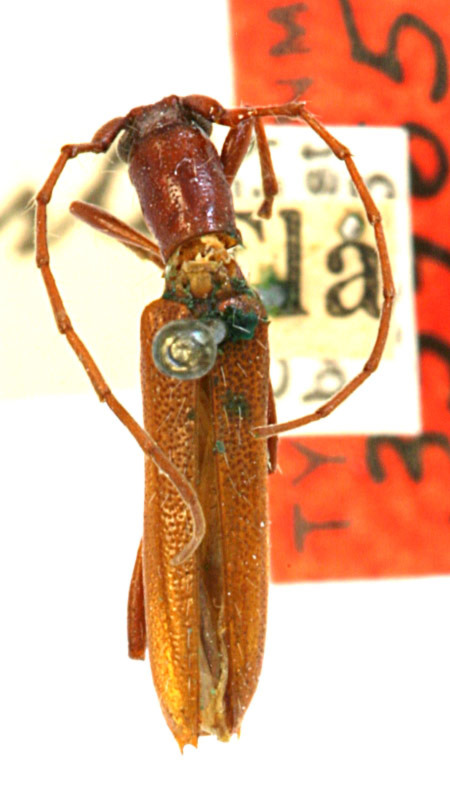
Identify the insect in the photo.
Pseudibidion pertenue (also Psyrassa pertenuis)
